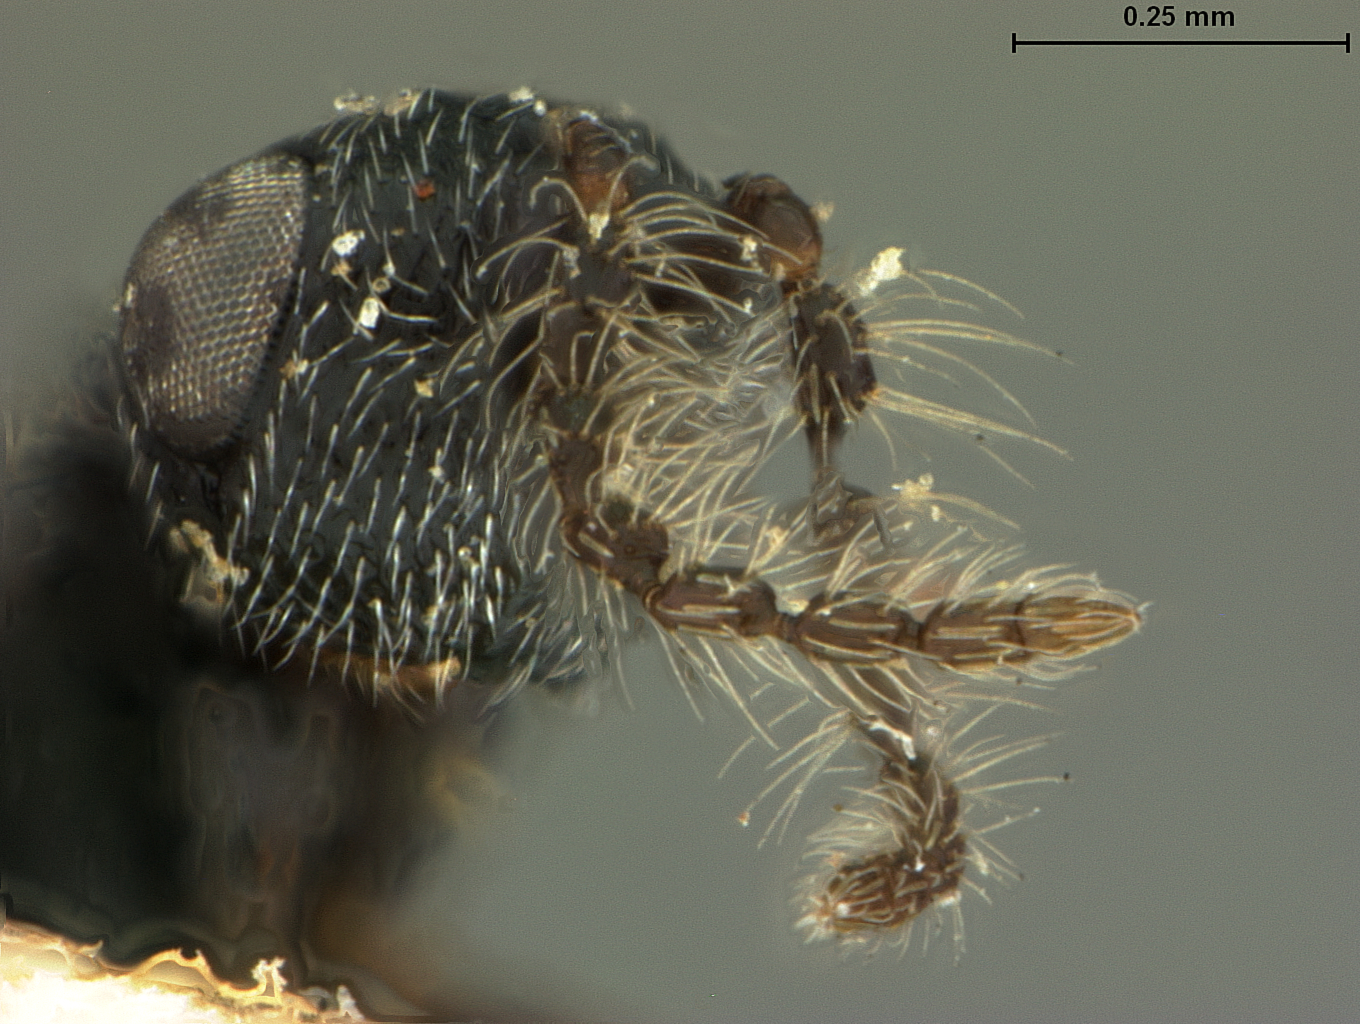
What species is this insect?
Eurytoma tomici
